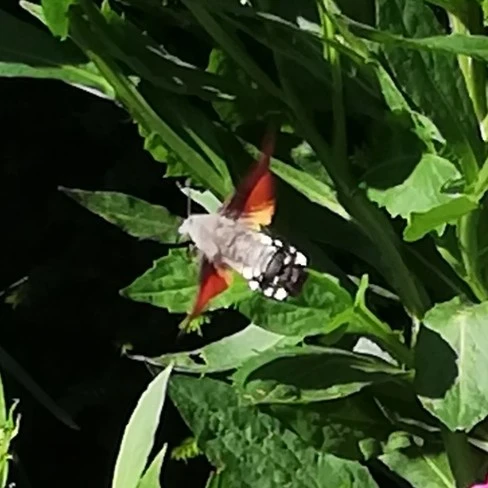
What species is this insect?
Macroglossum stellatarum
